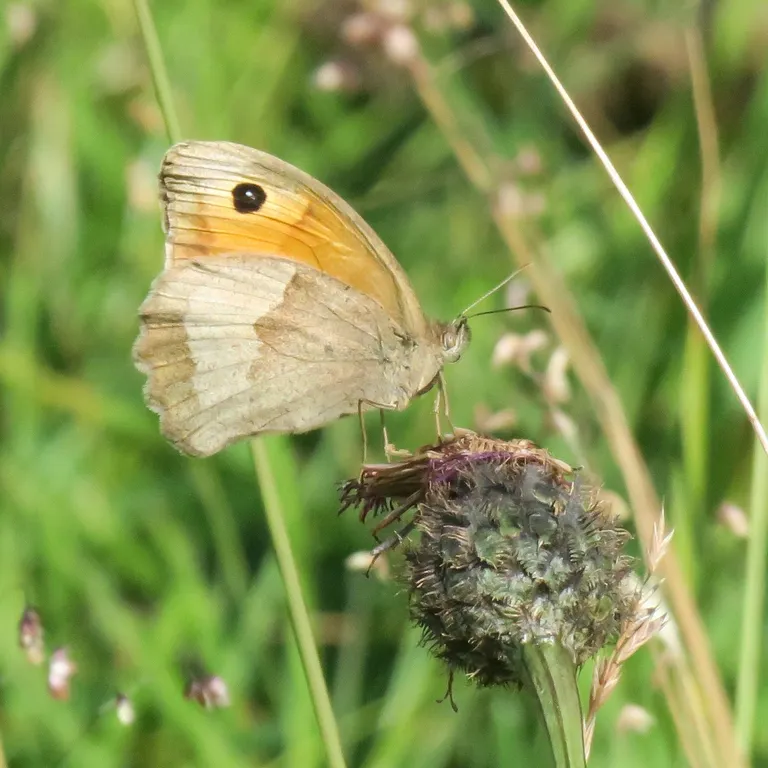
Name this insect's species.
Maniola jurtina
